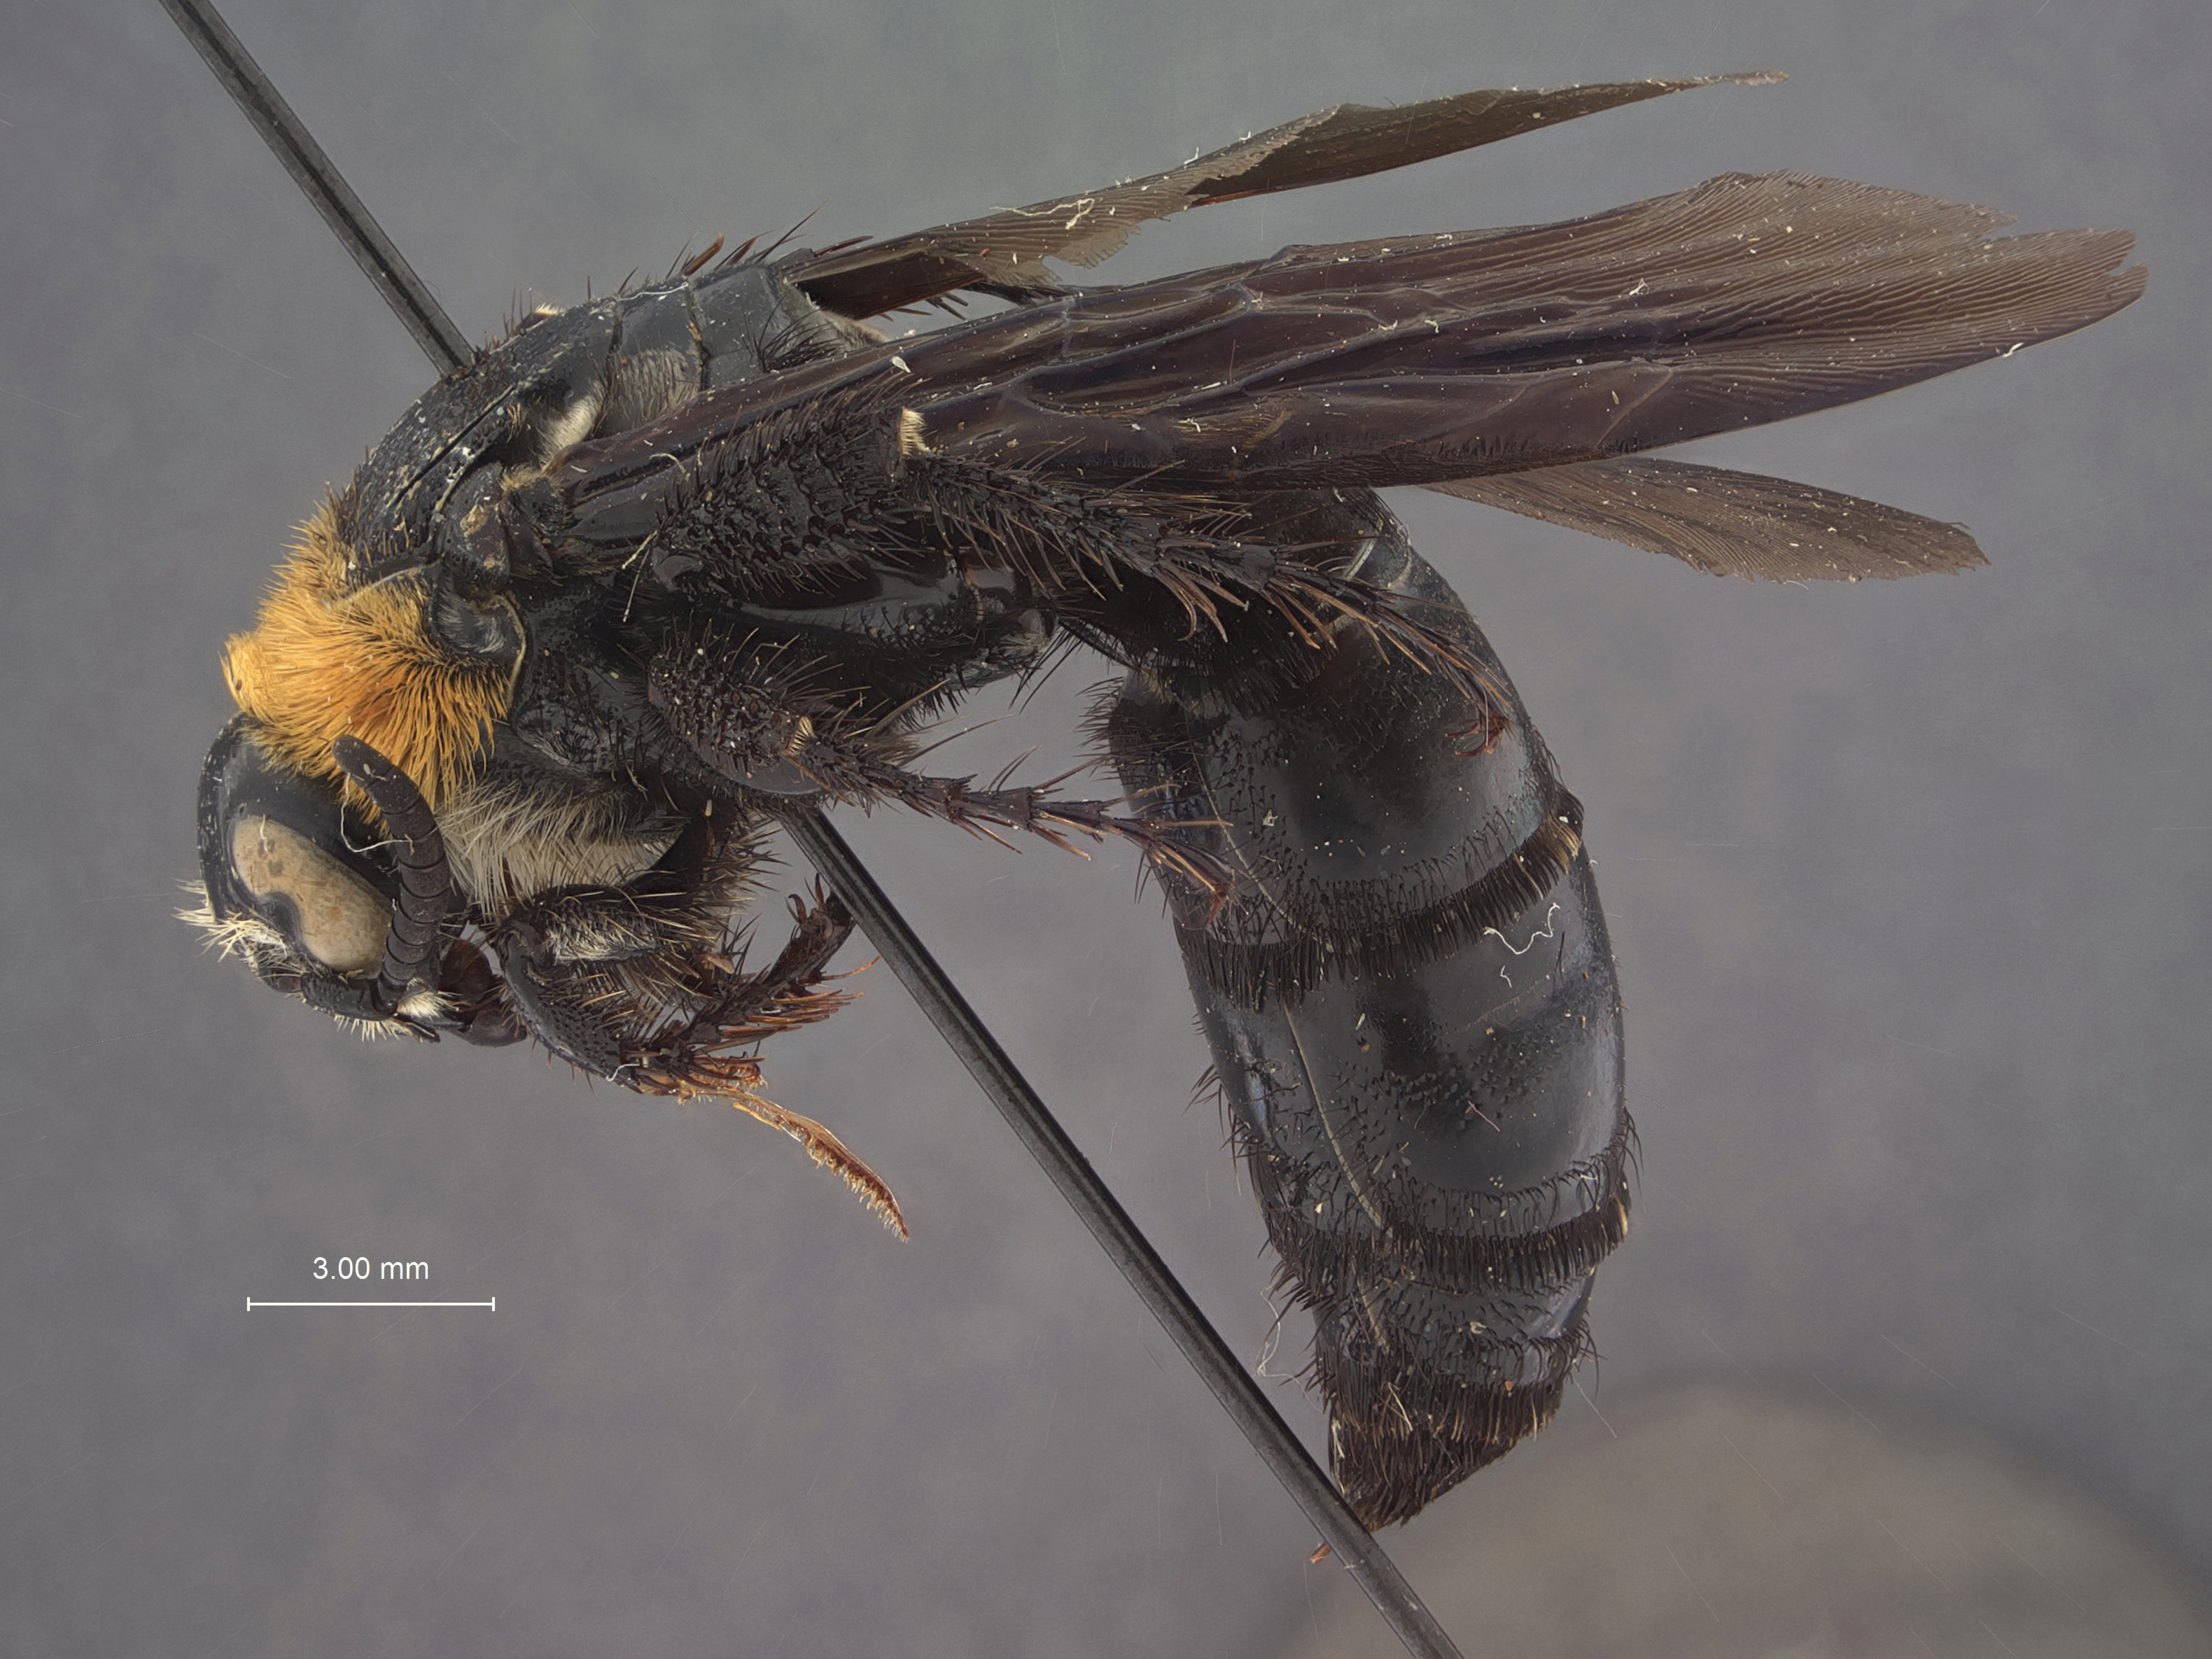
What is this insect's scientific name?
Campsomeris aure
